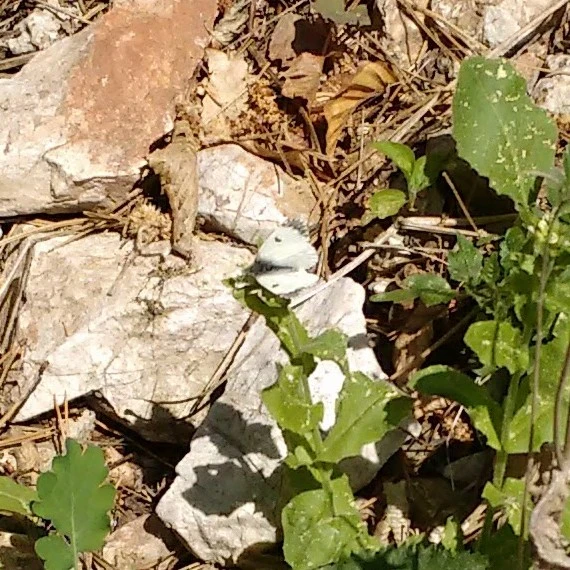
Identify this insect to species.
Anthocharis cardamines
